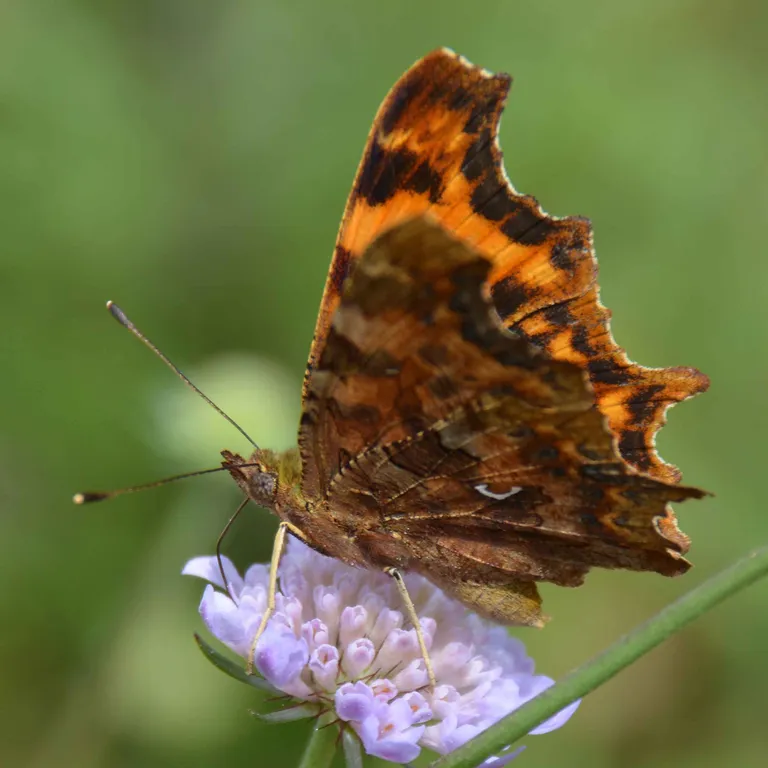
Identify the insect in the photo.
Polygonia c-album
